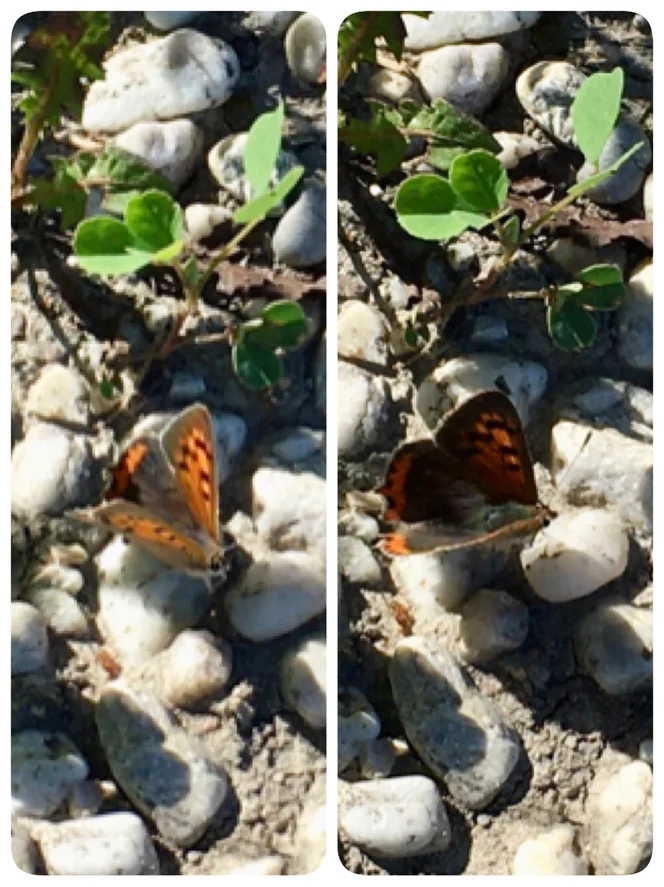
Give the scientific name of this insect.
Lycaena phlaeas
